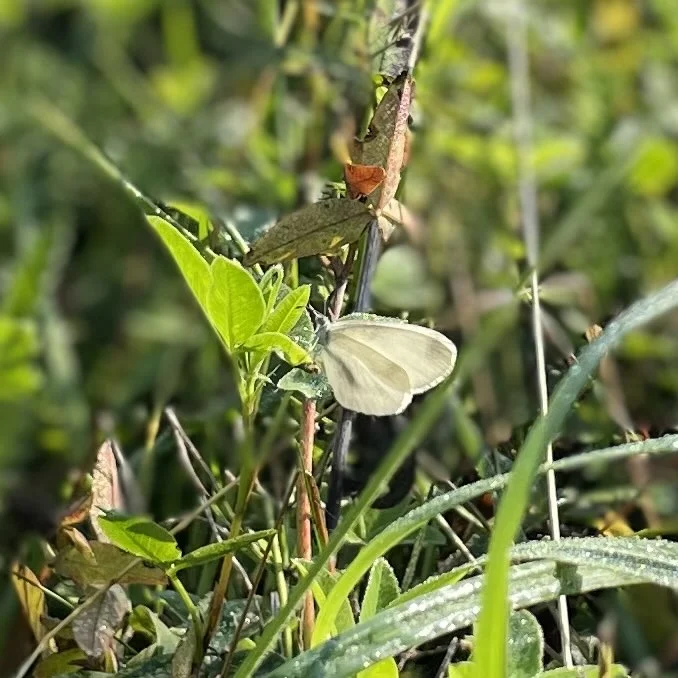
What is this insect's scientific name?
Leptidea sinapis/juvernica
